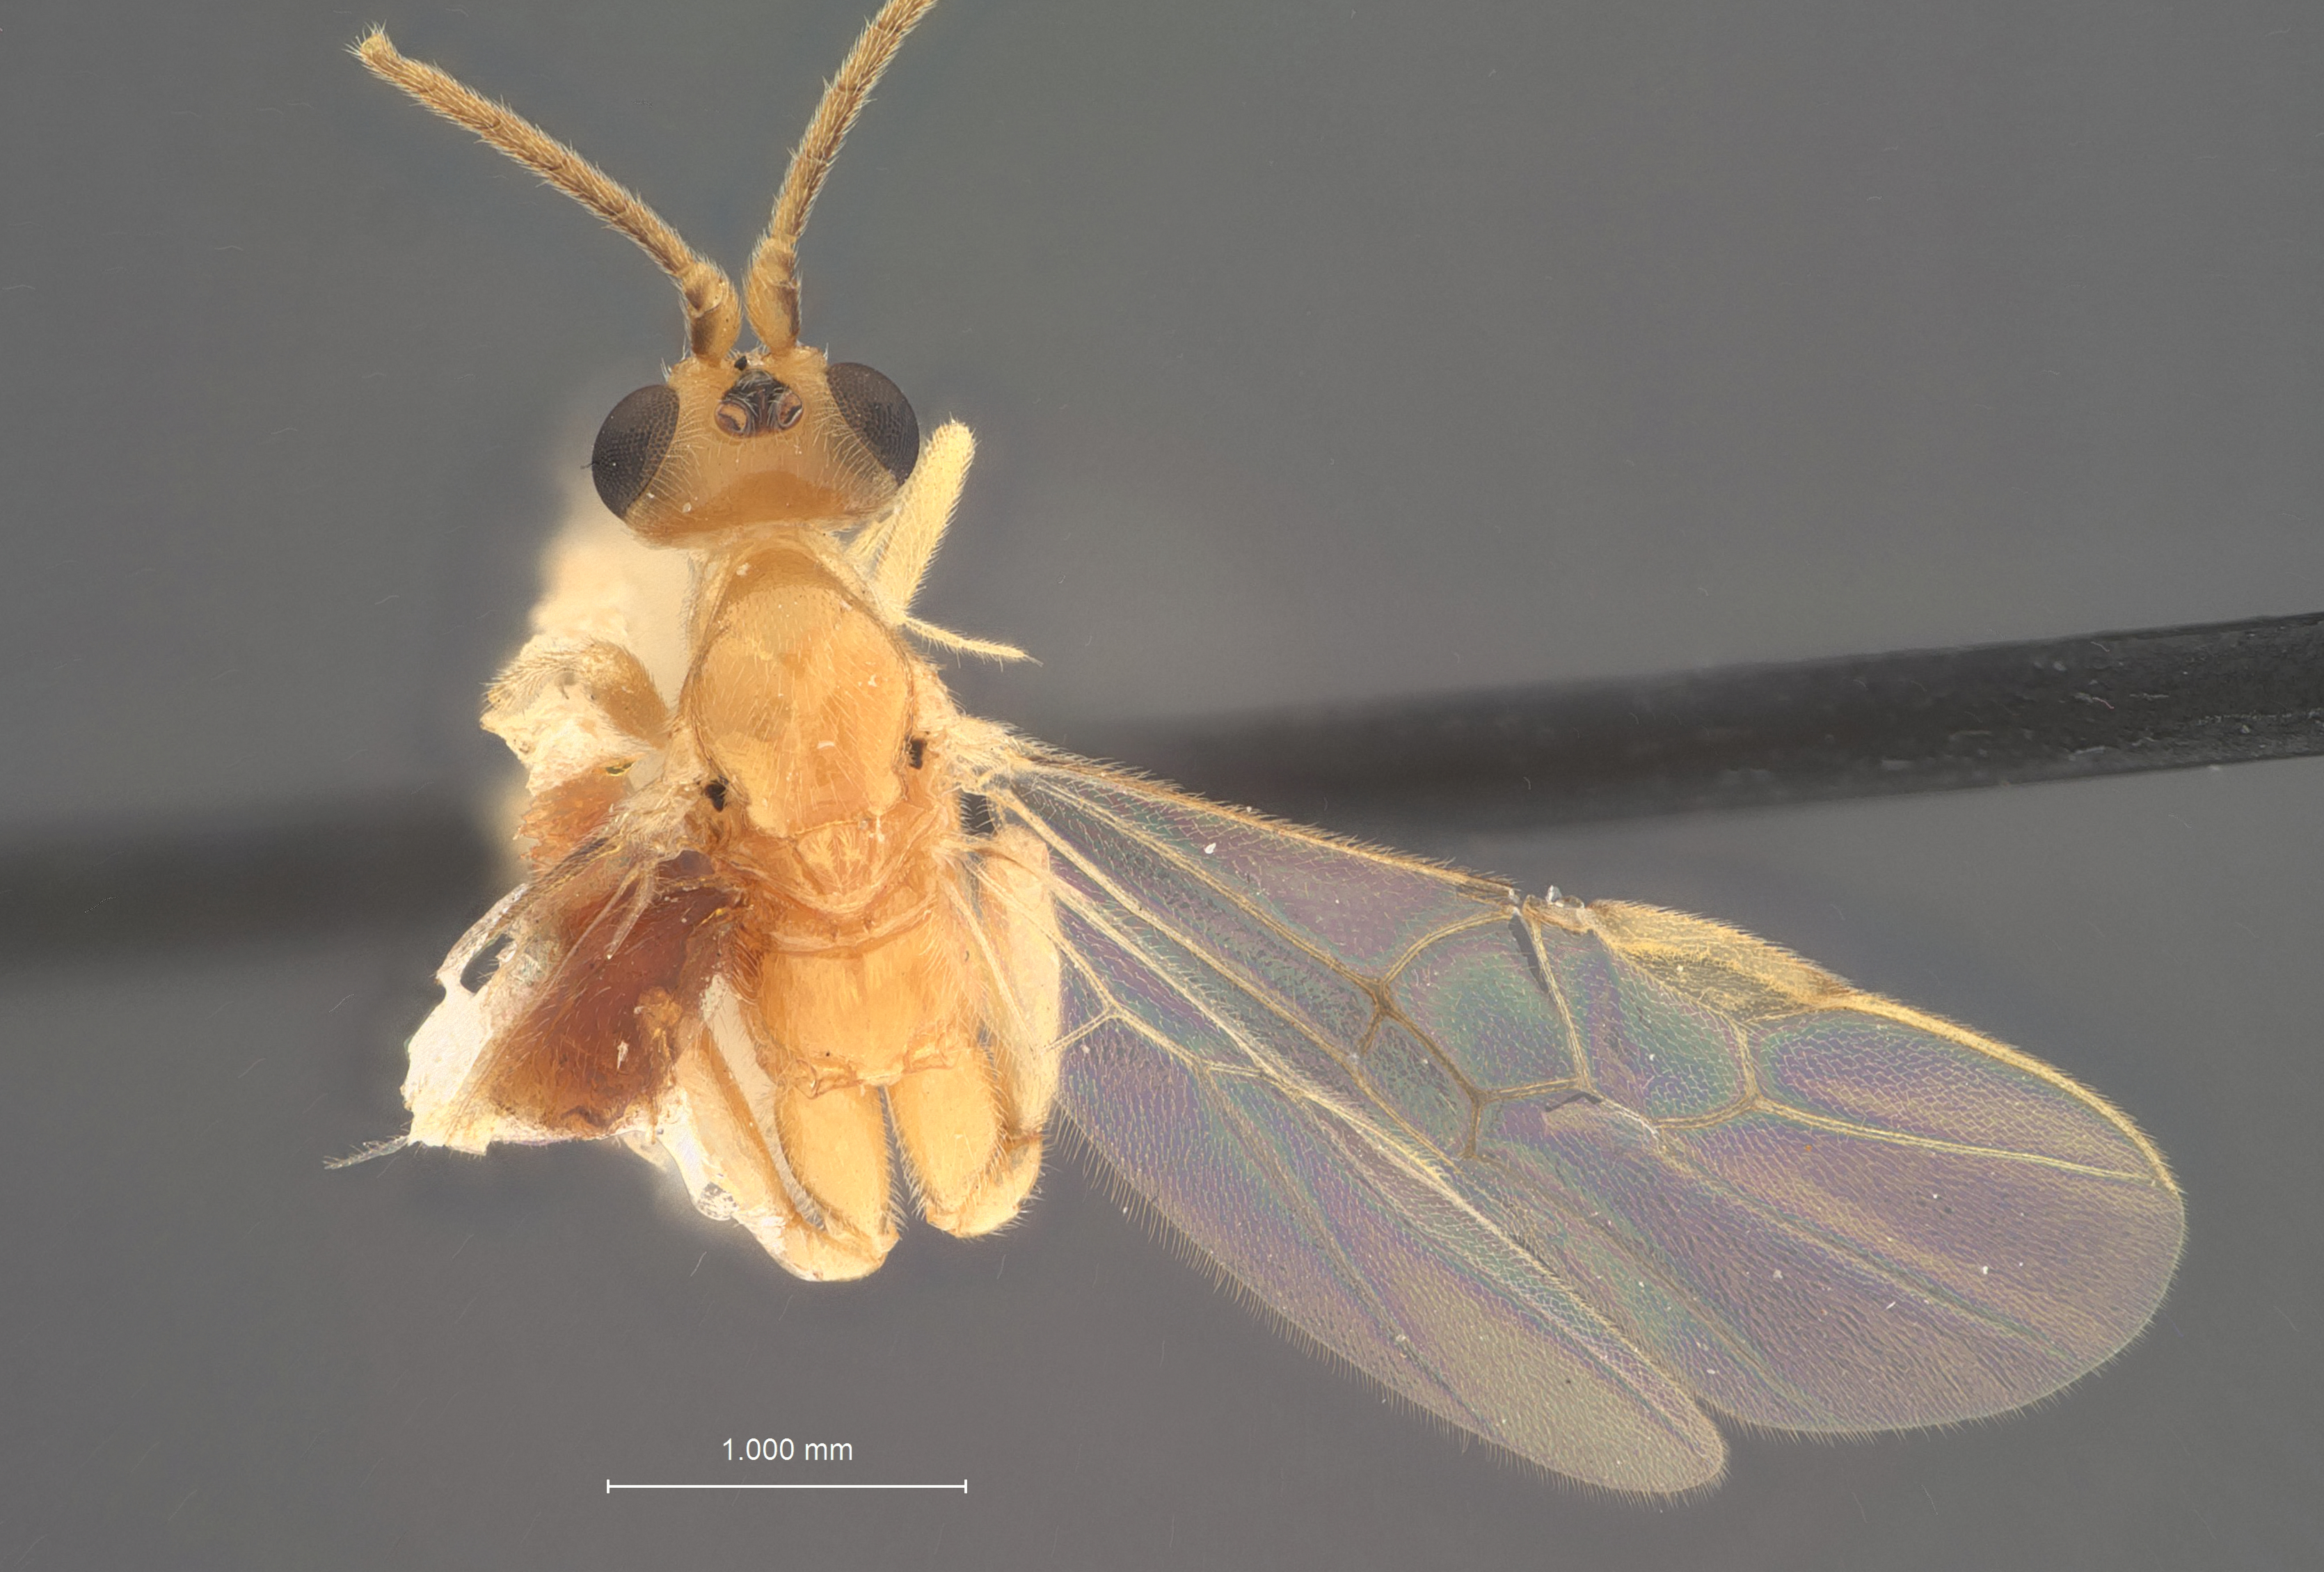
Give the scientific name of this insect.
Orgilus immarginatus
